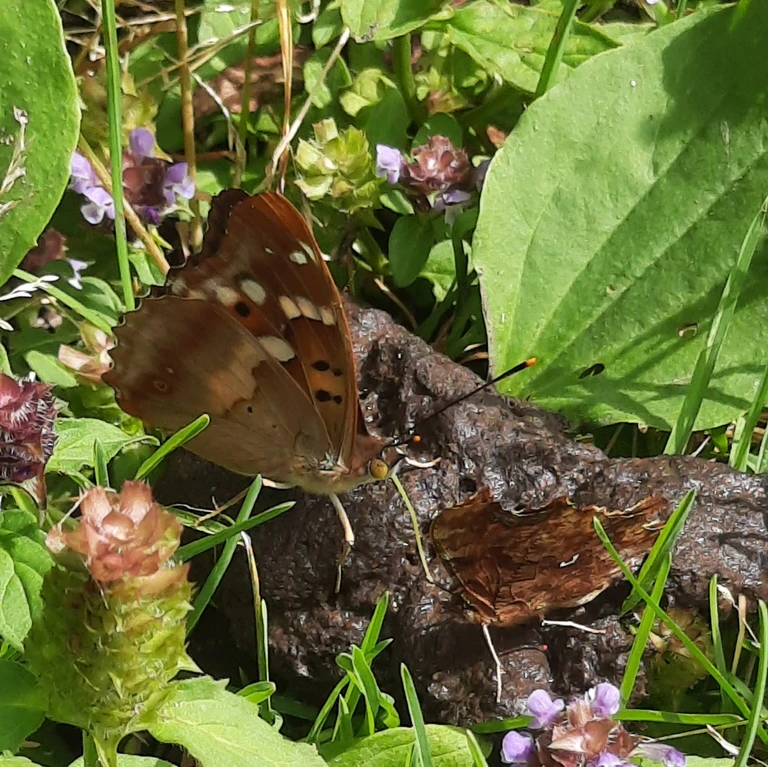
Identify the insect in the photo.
Apatura ilia
